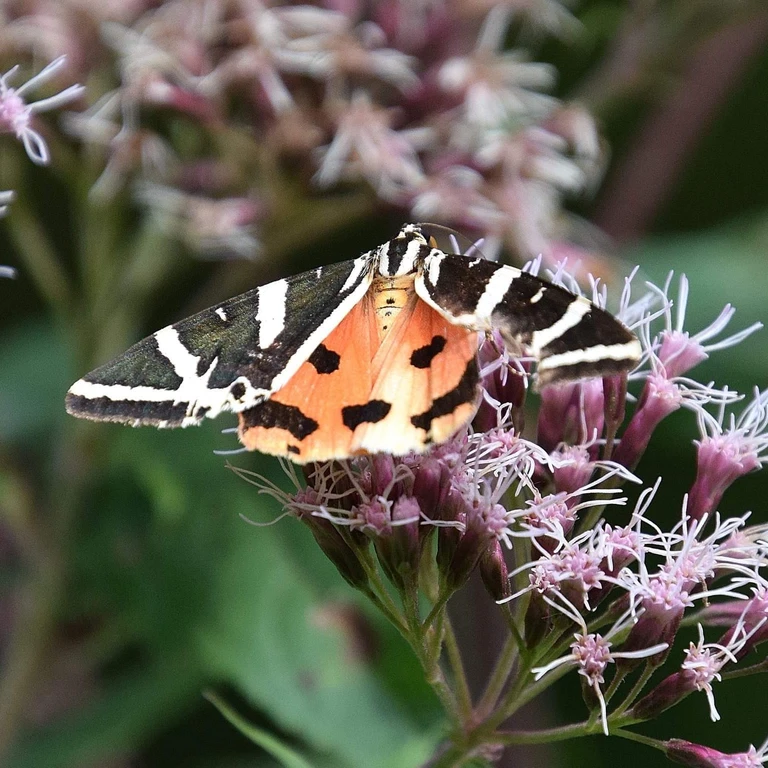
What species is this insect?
Euplagia quadripunctaria
